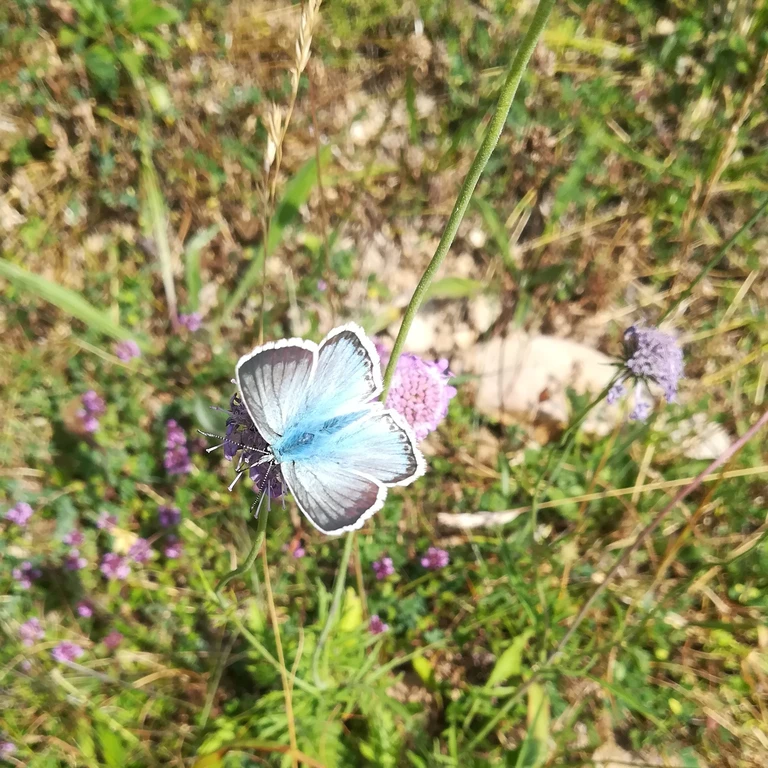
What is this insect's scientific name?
Lysandra coridon
